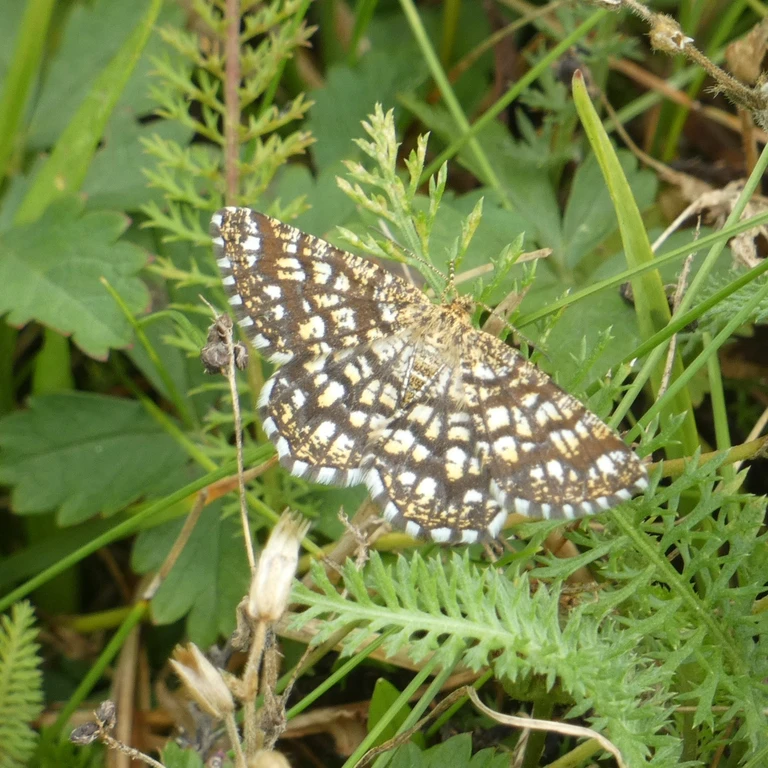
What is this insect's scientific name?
Chiasmia clathrata
